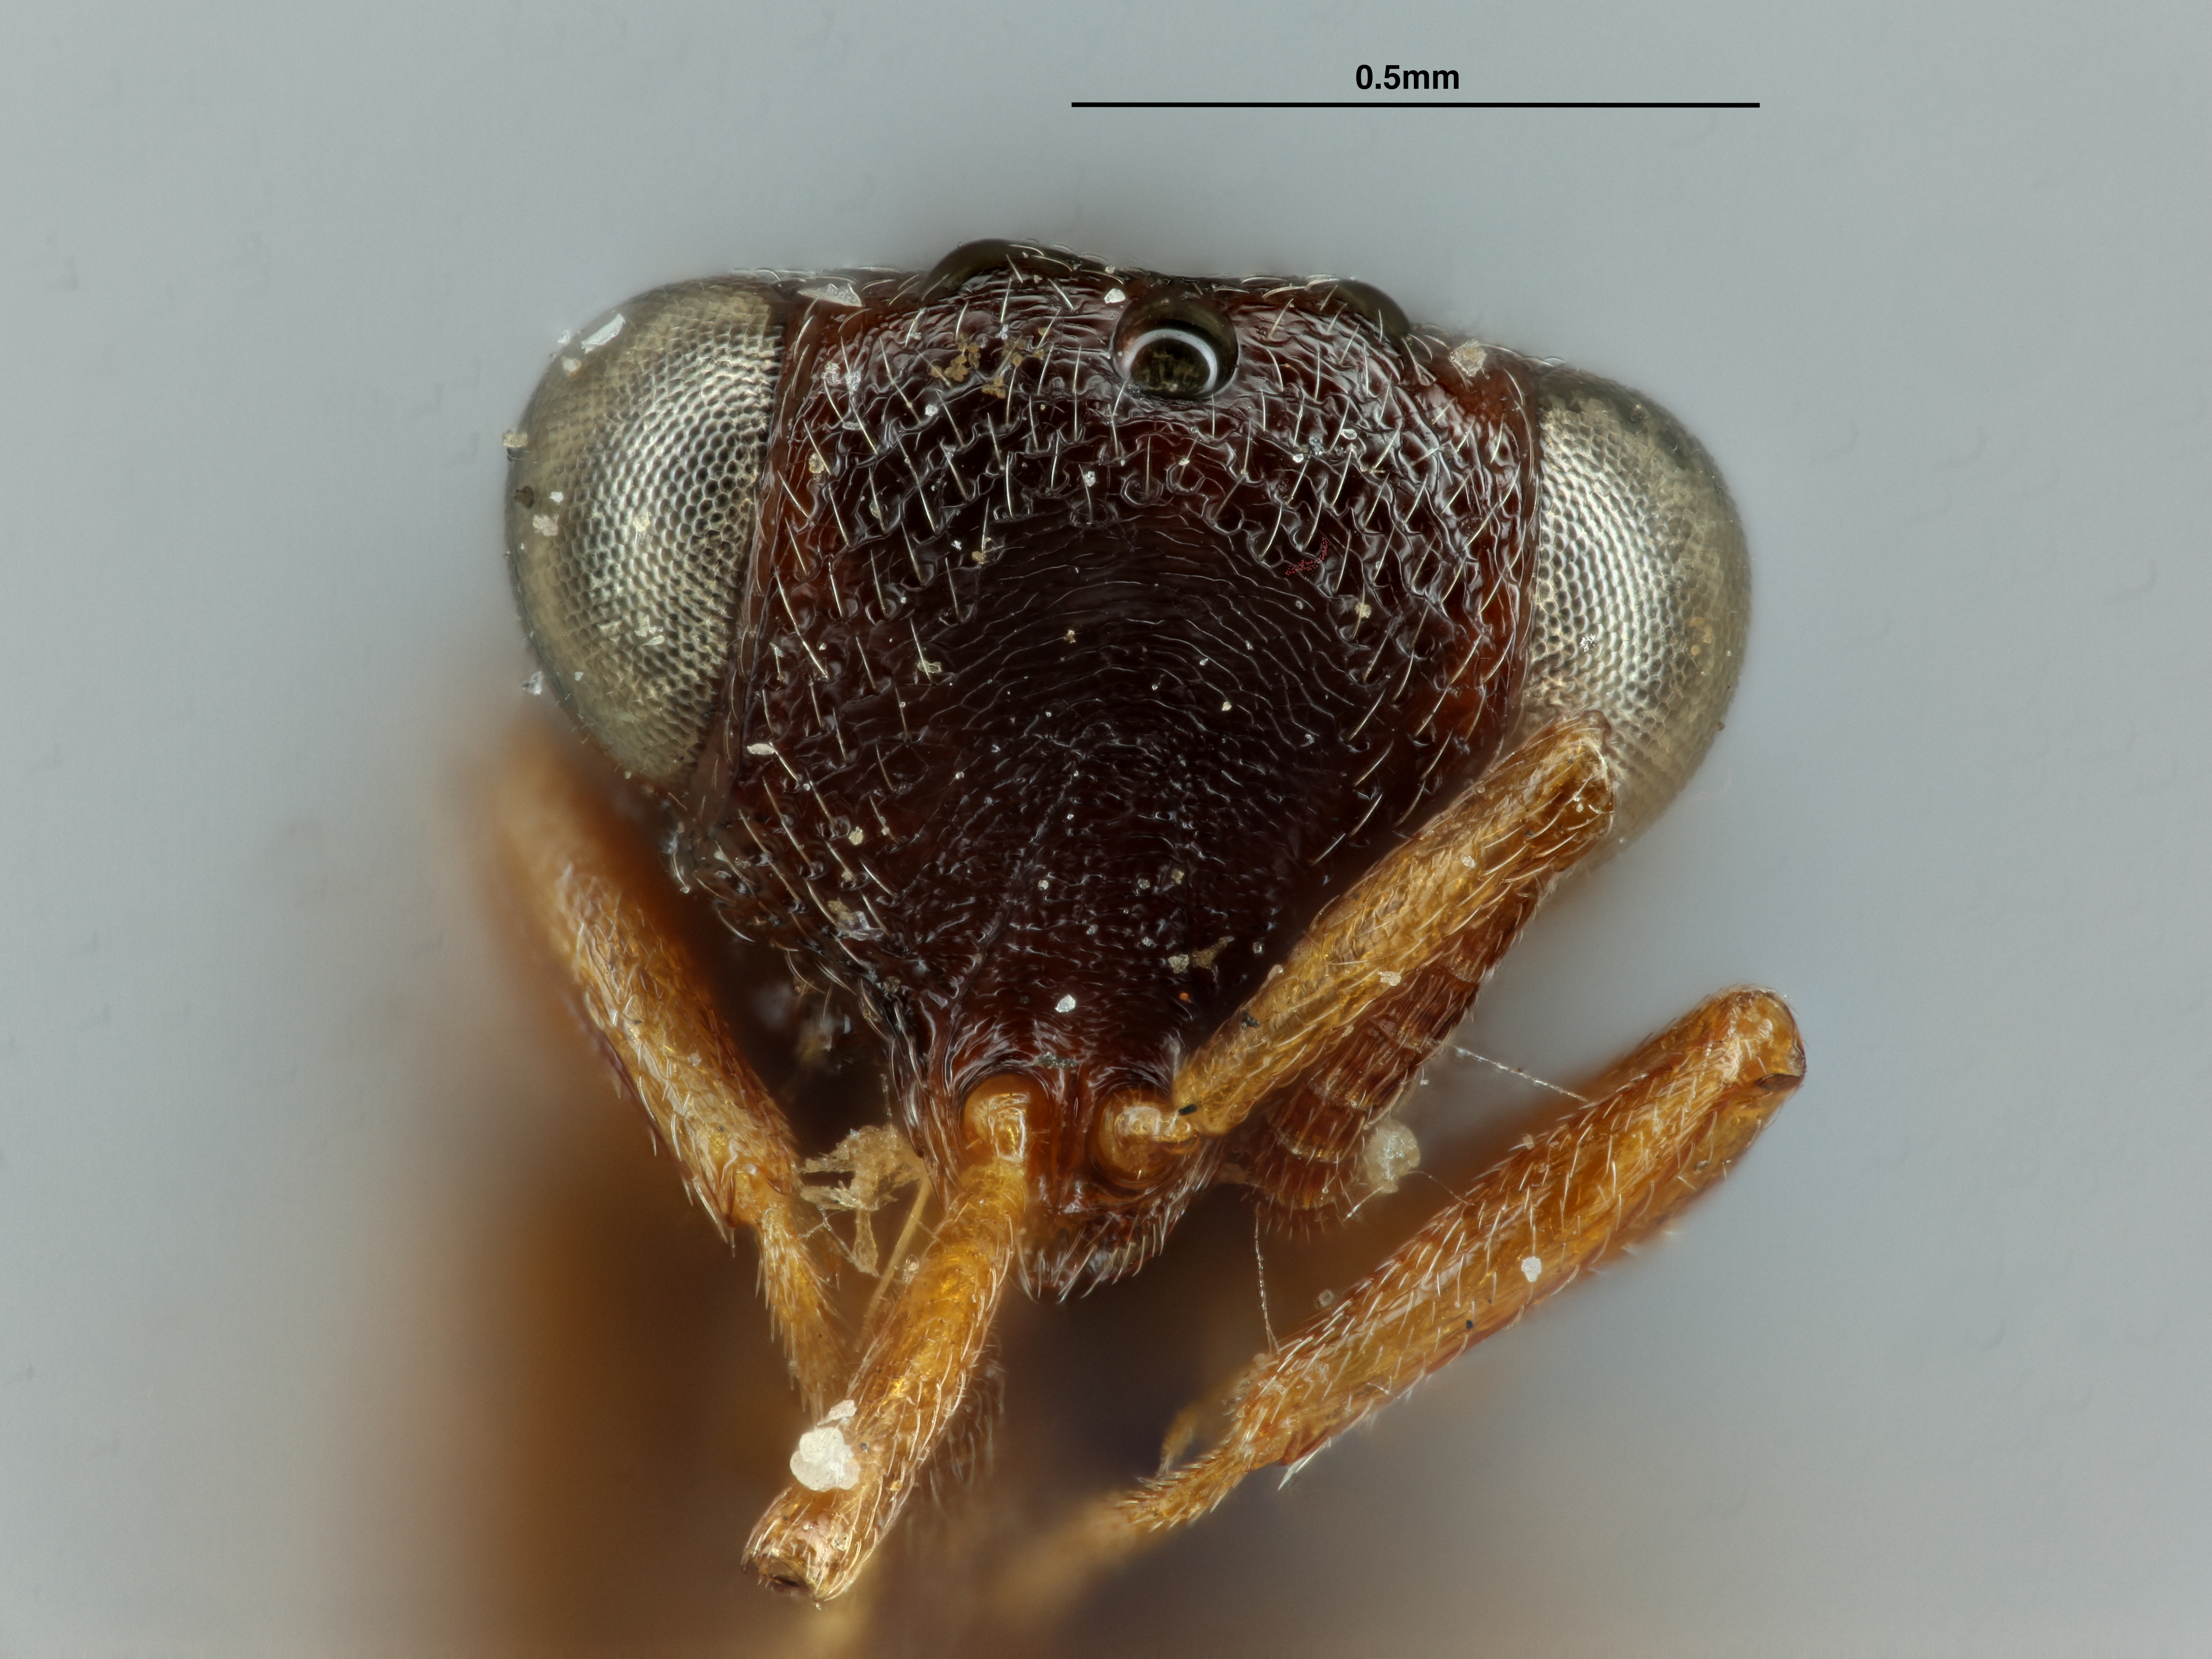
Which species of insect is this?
Anacryptus koebelei
